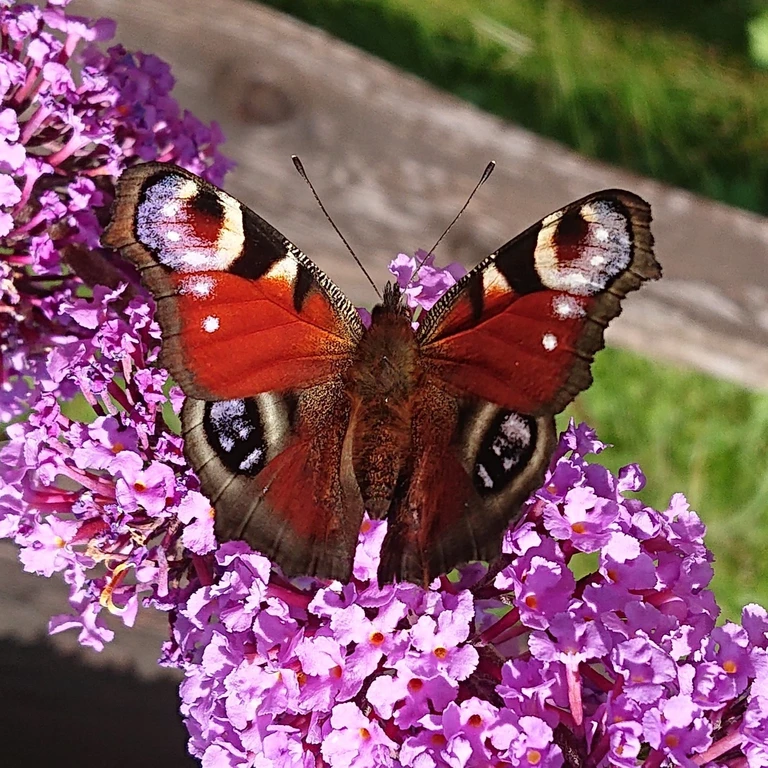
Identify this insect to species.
Aglais io
